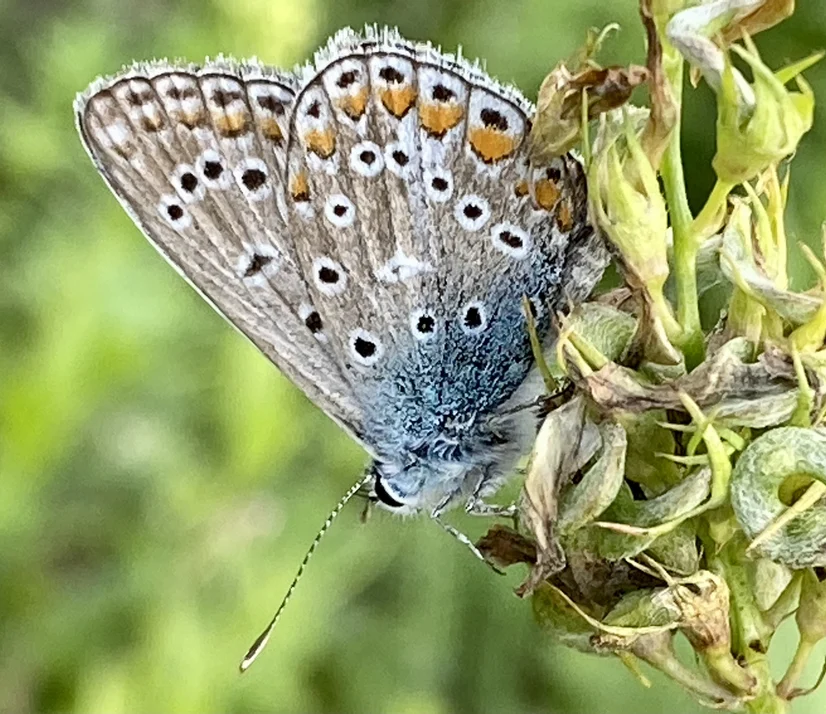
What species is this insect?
Polyommatus icarus
